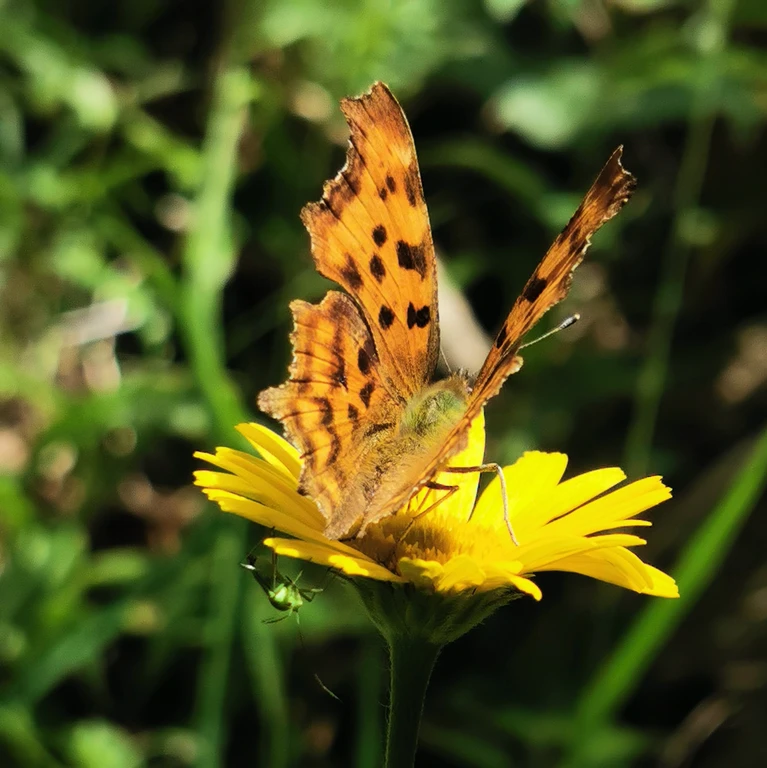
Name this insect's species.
Polygonia c-album
